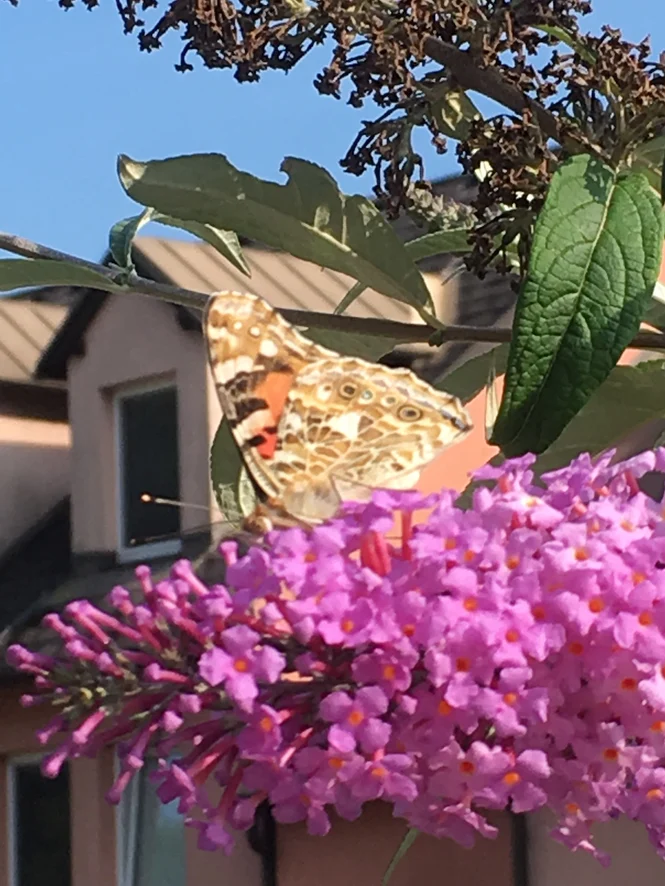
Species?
Vanessa cardui
